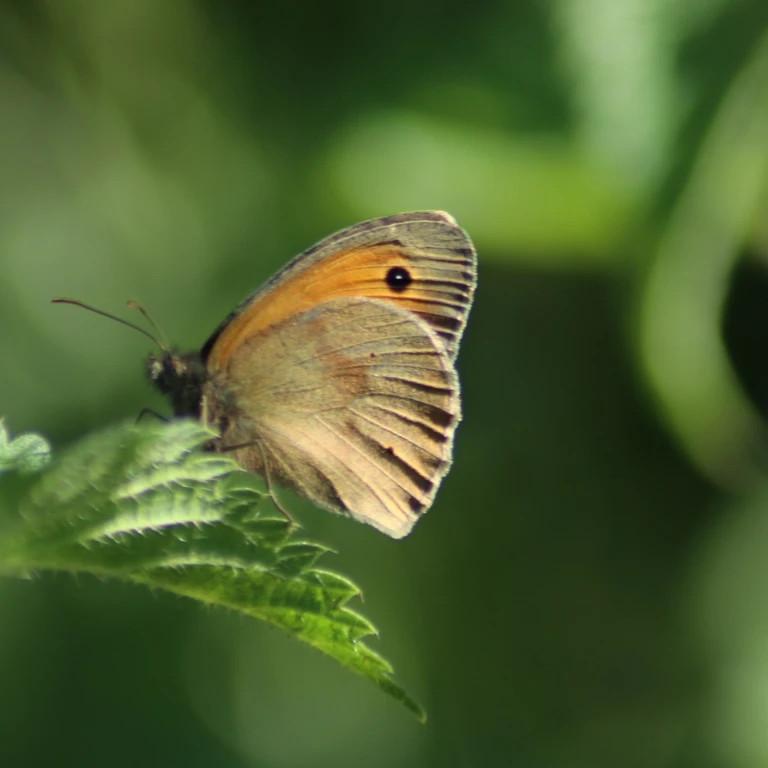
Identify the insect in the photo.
Maniola jurtina
